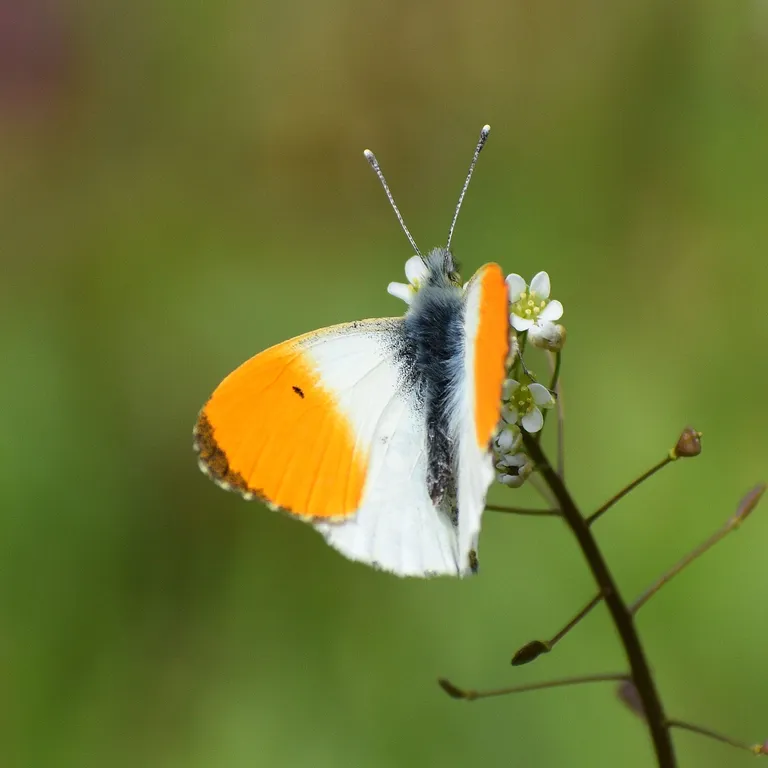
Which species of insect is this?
Anthocharis cardamines
